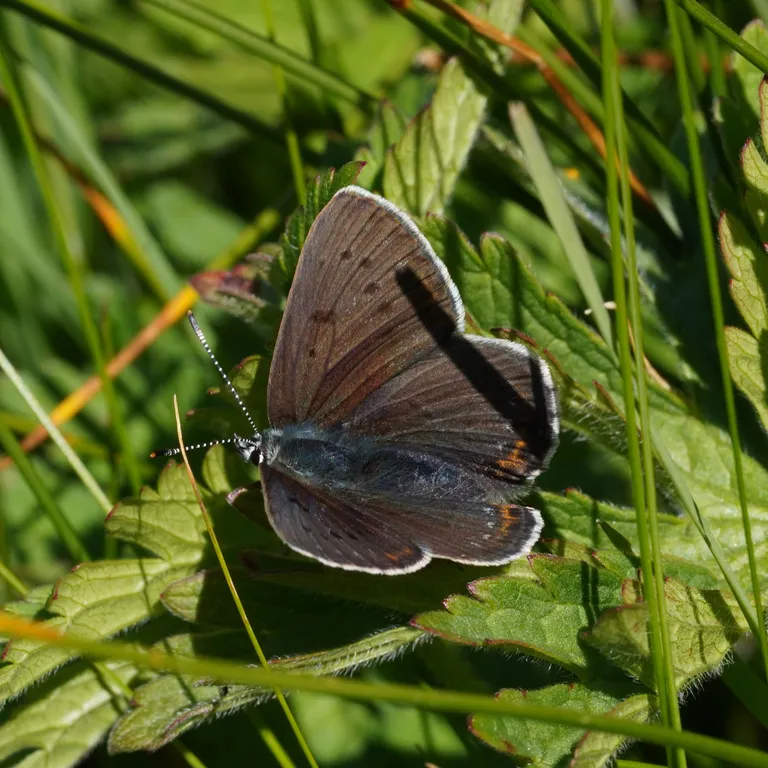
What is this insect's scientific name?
Lycaena tityrus (also Loweia tityrus)
